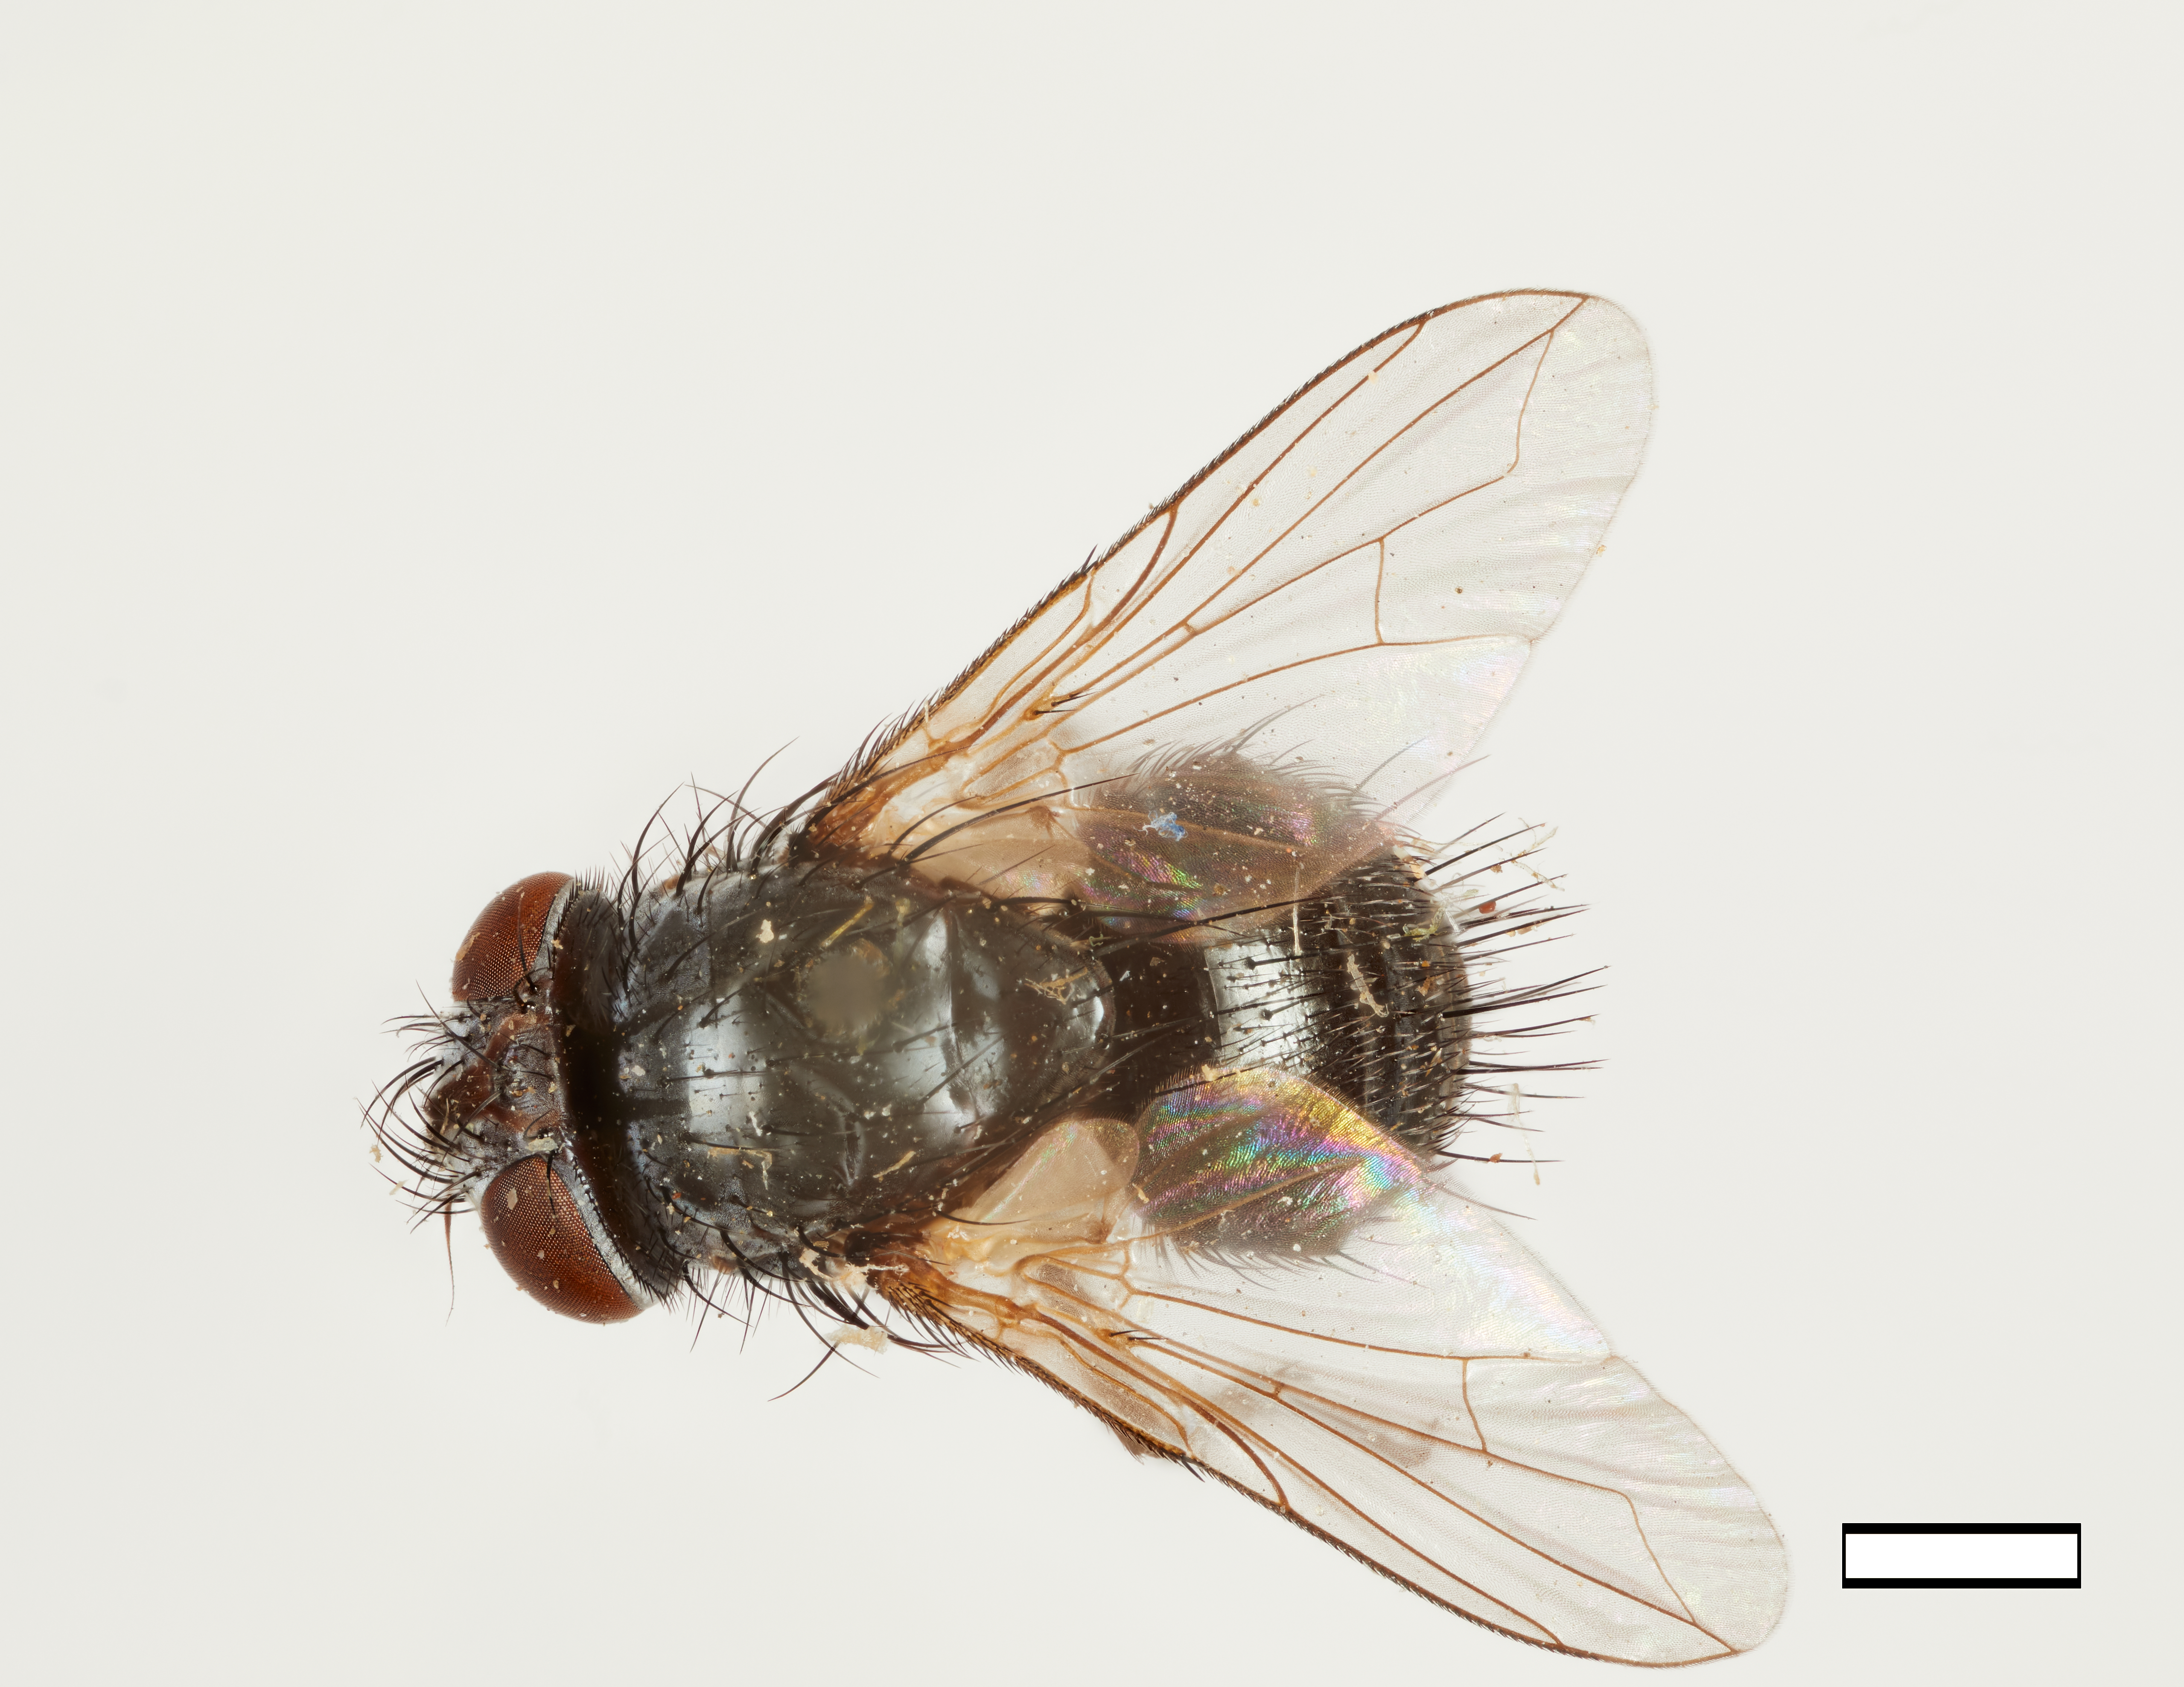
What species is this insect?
Anachaetopsis vagans
